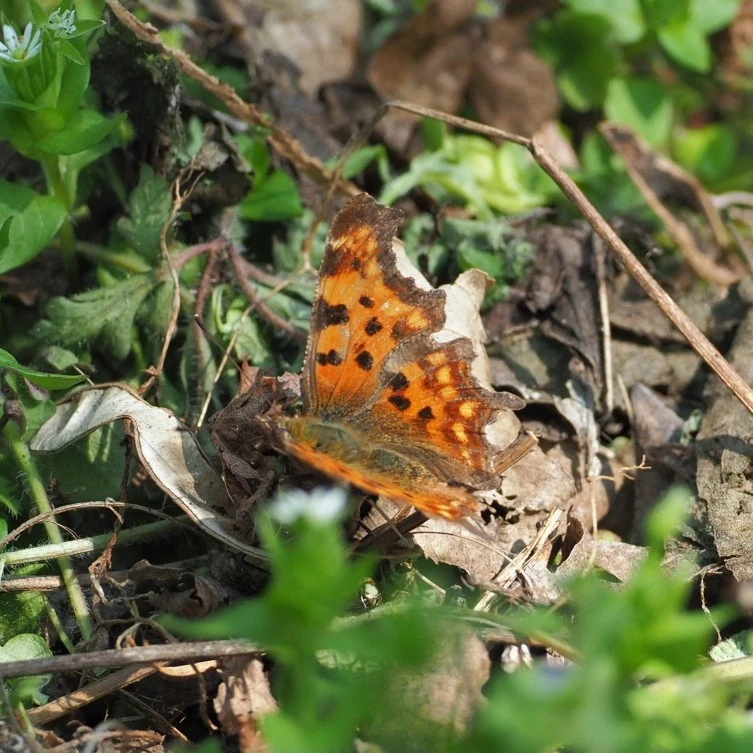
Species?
Polygonia c-album
